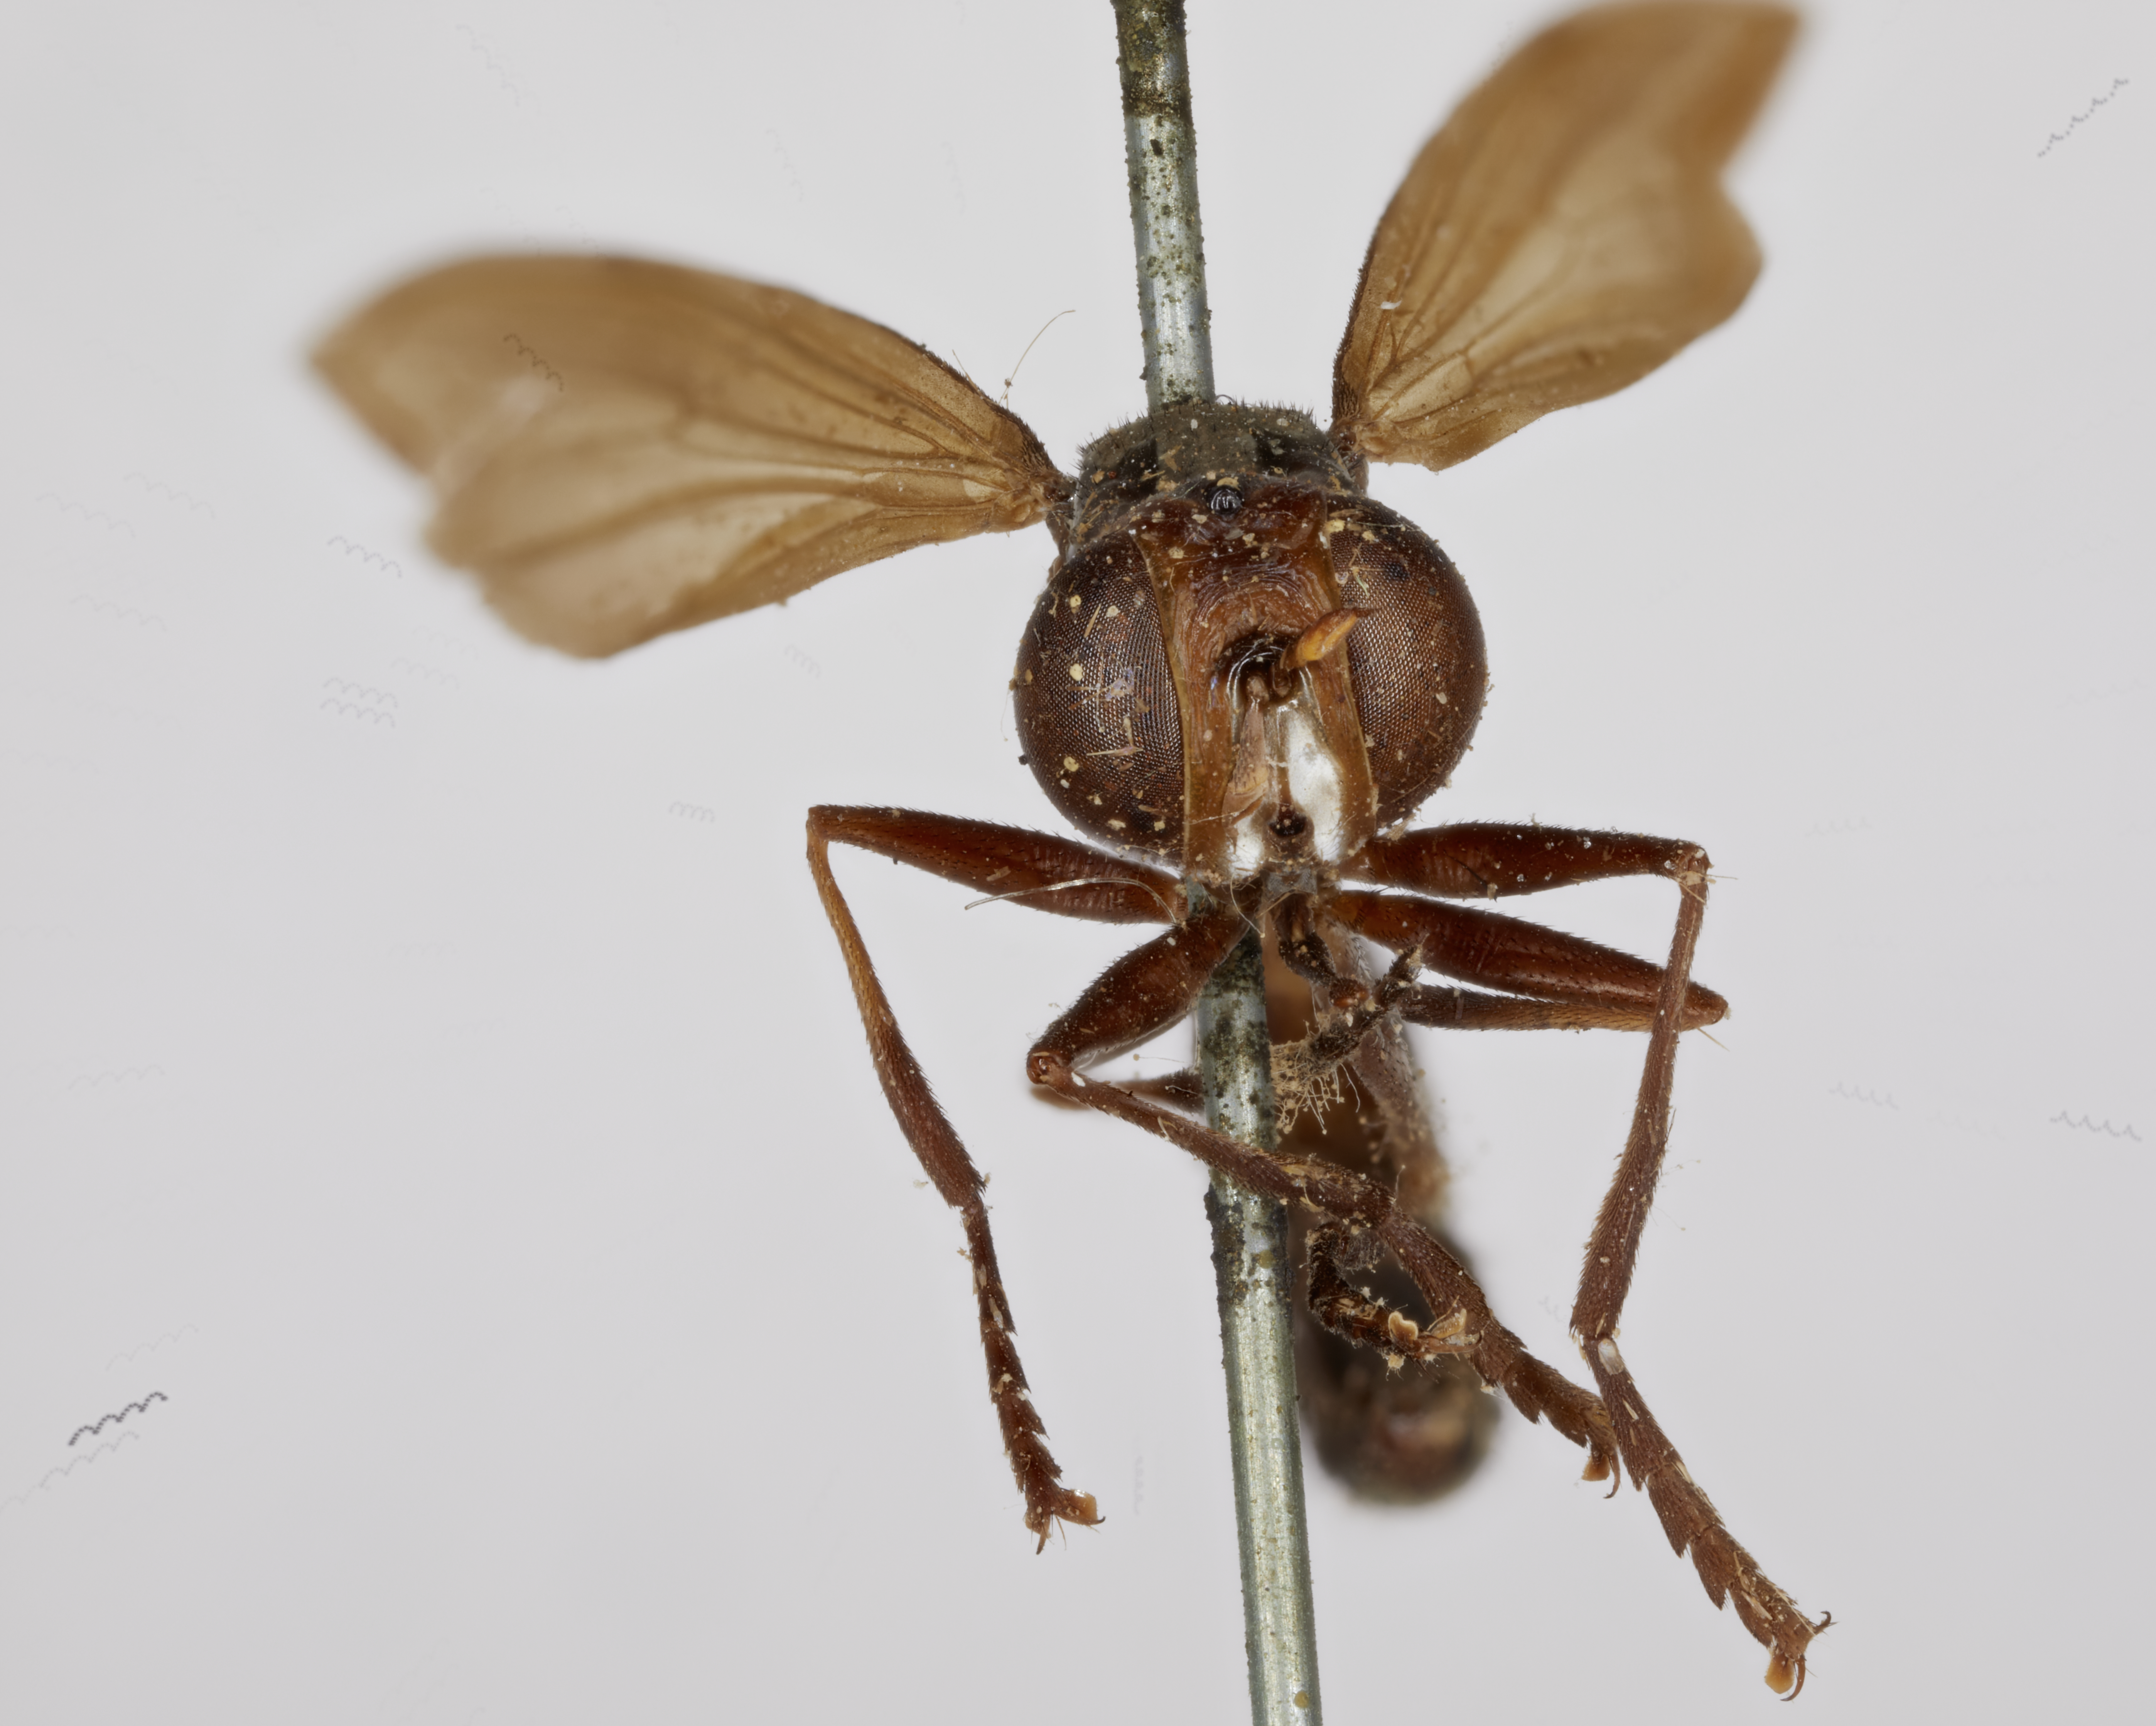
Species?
Neobrachyceraea obscuripennis (also Brachyceratias obscuripennis)
